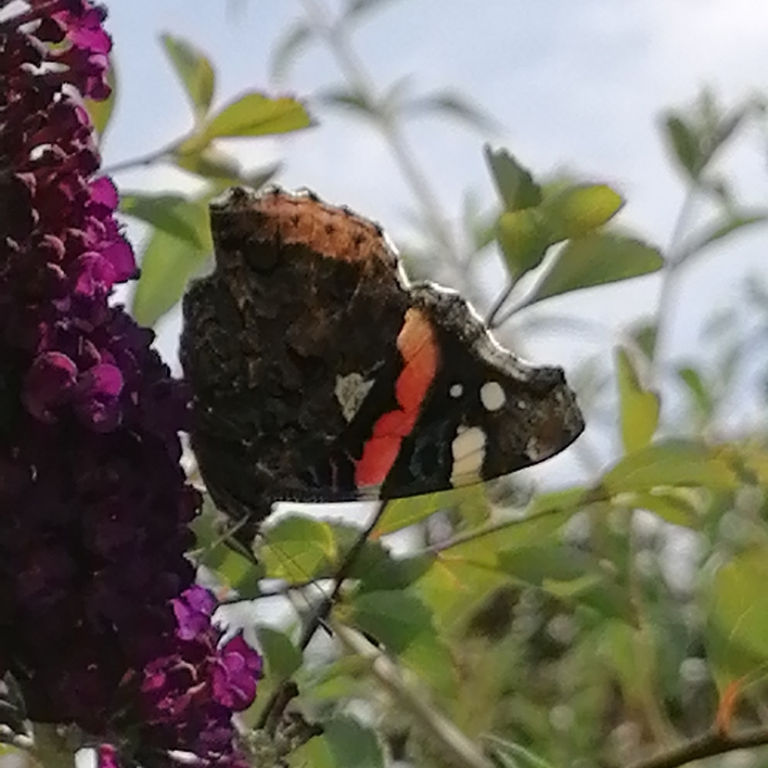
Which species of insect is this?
Vanessa atalanta
